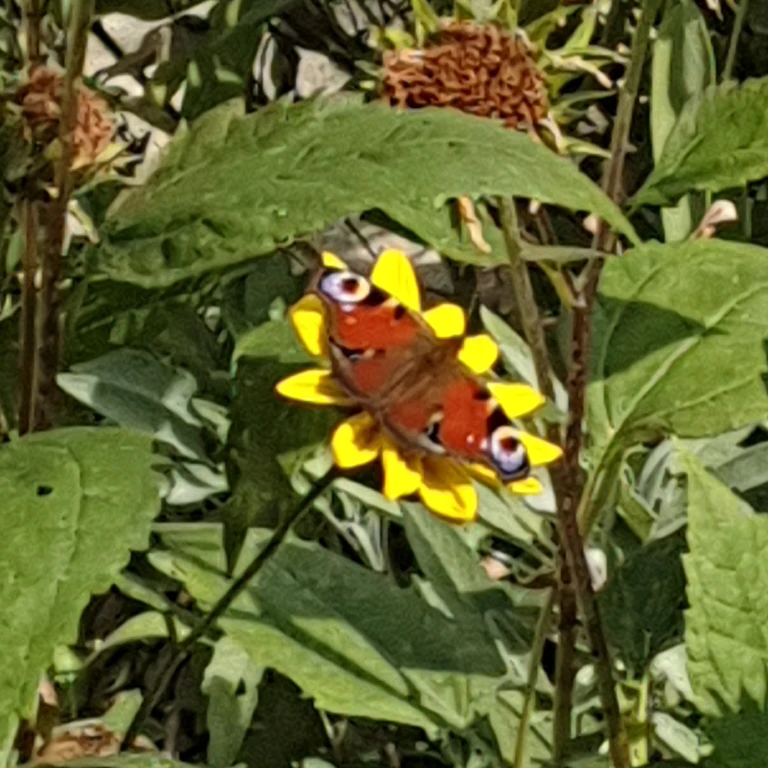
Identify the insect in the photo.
Aglais io
